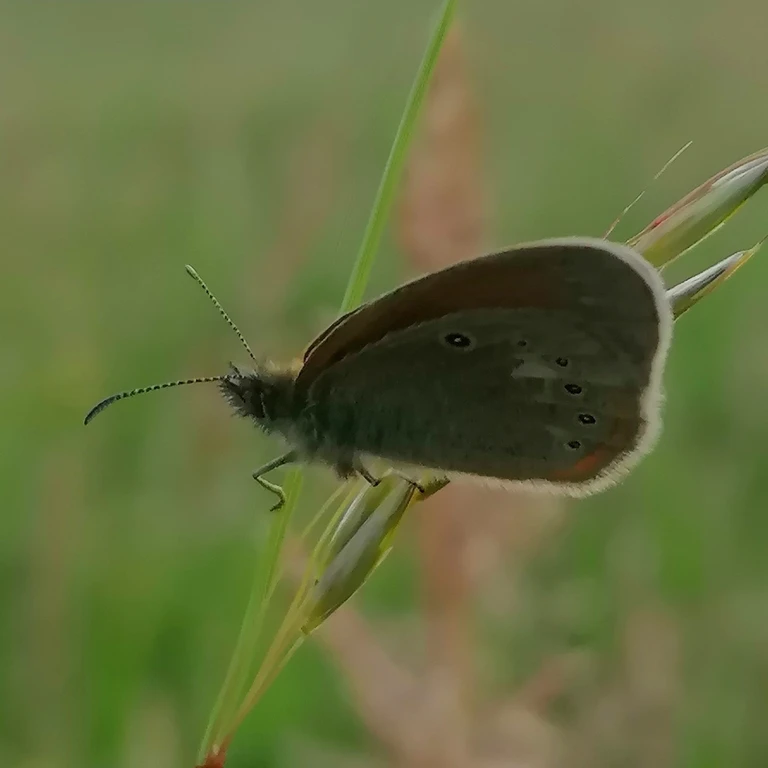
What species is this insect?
Coenonympha glycerion (also Coenonympha iphis)
